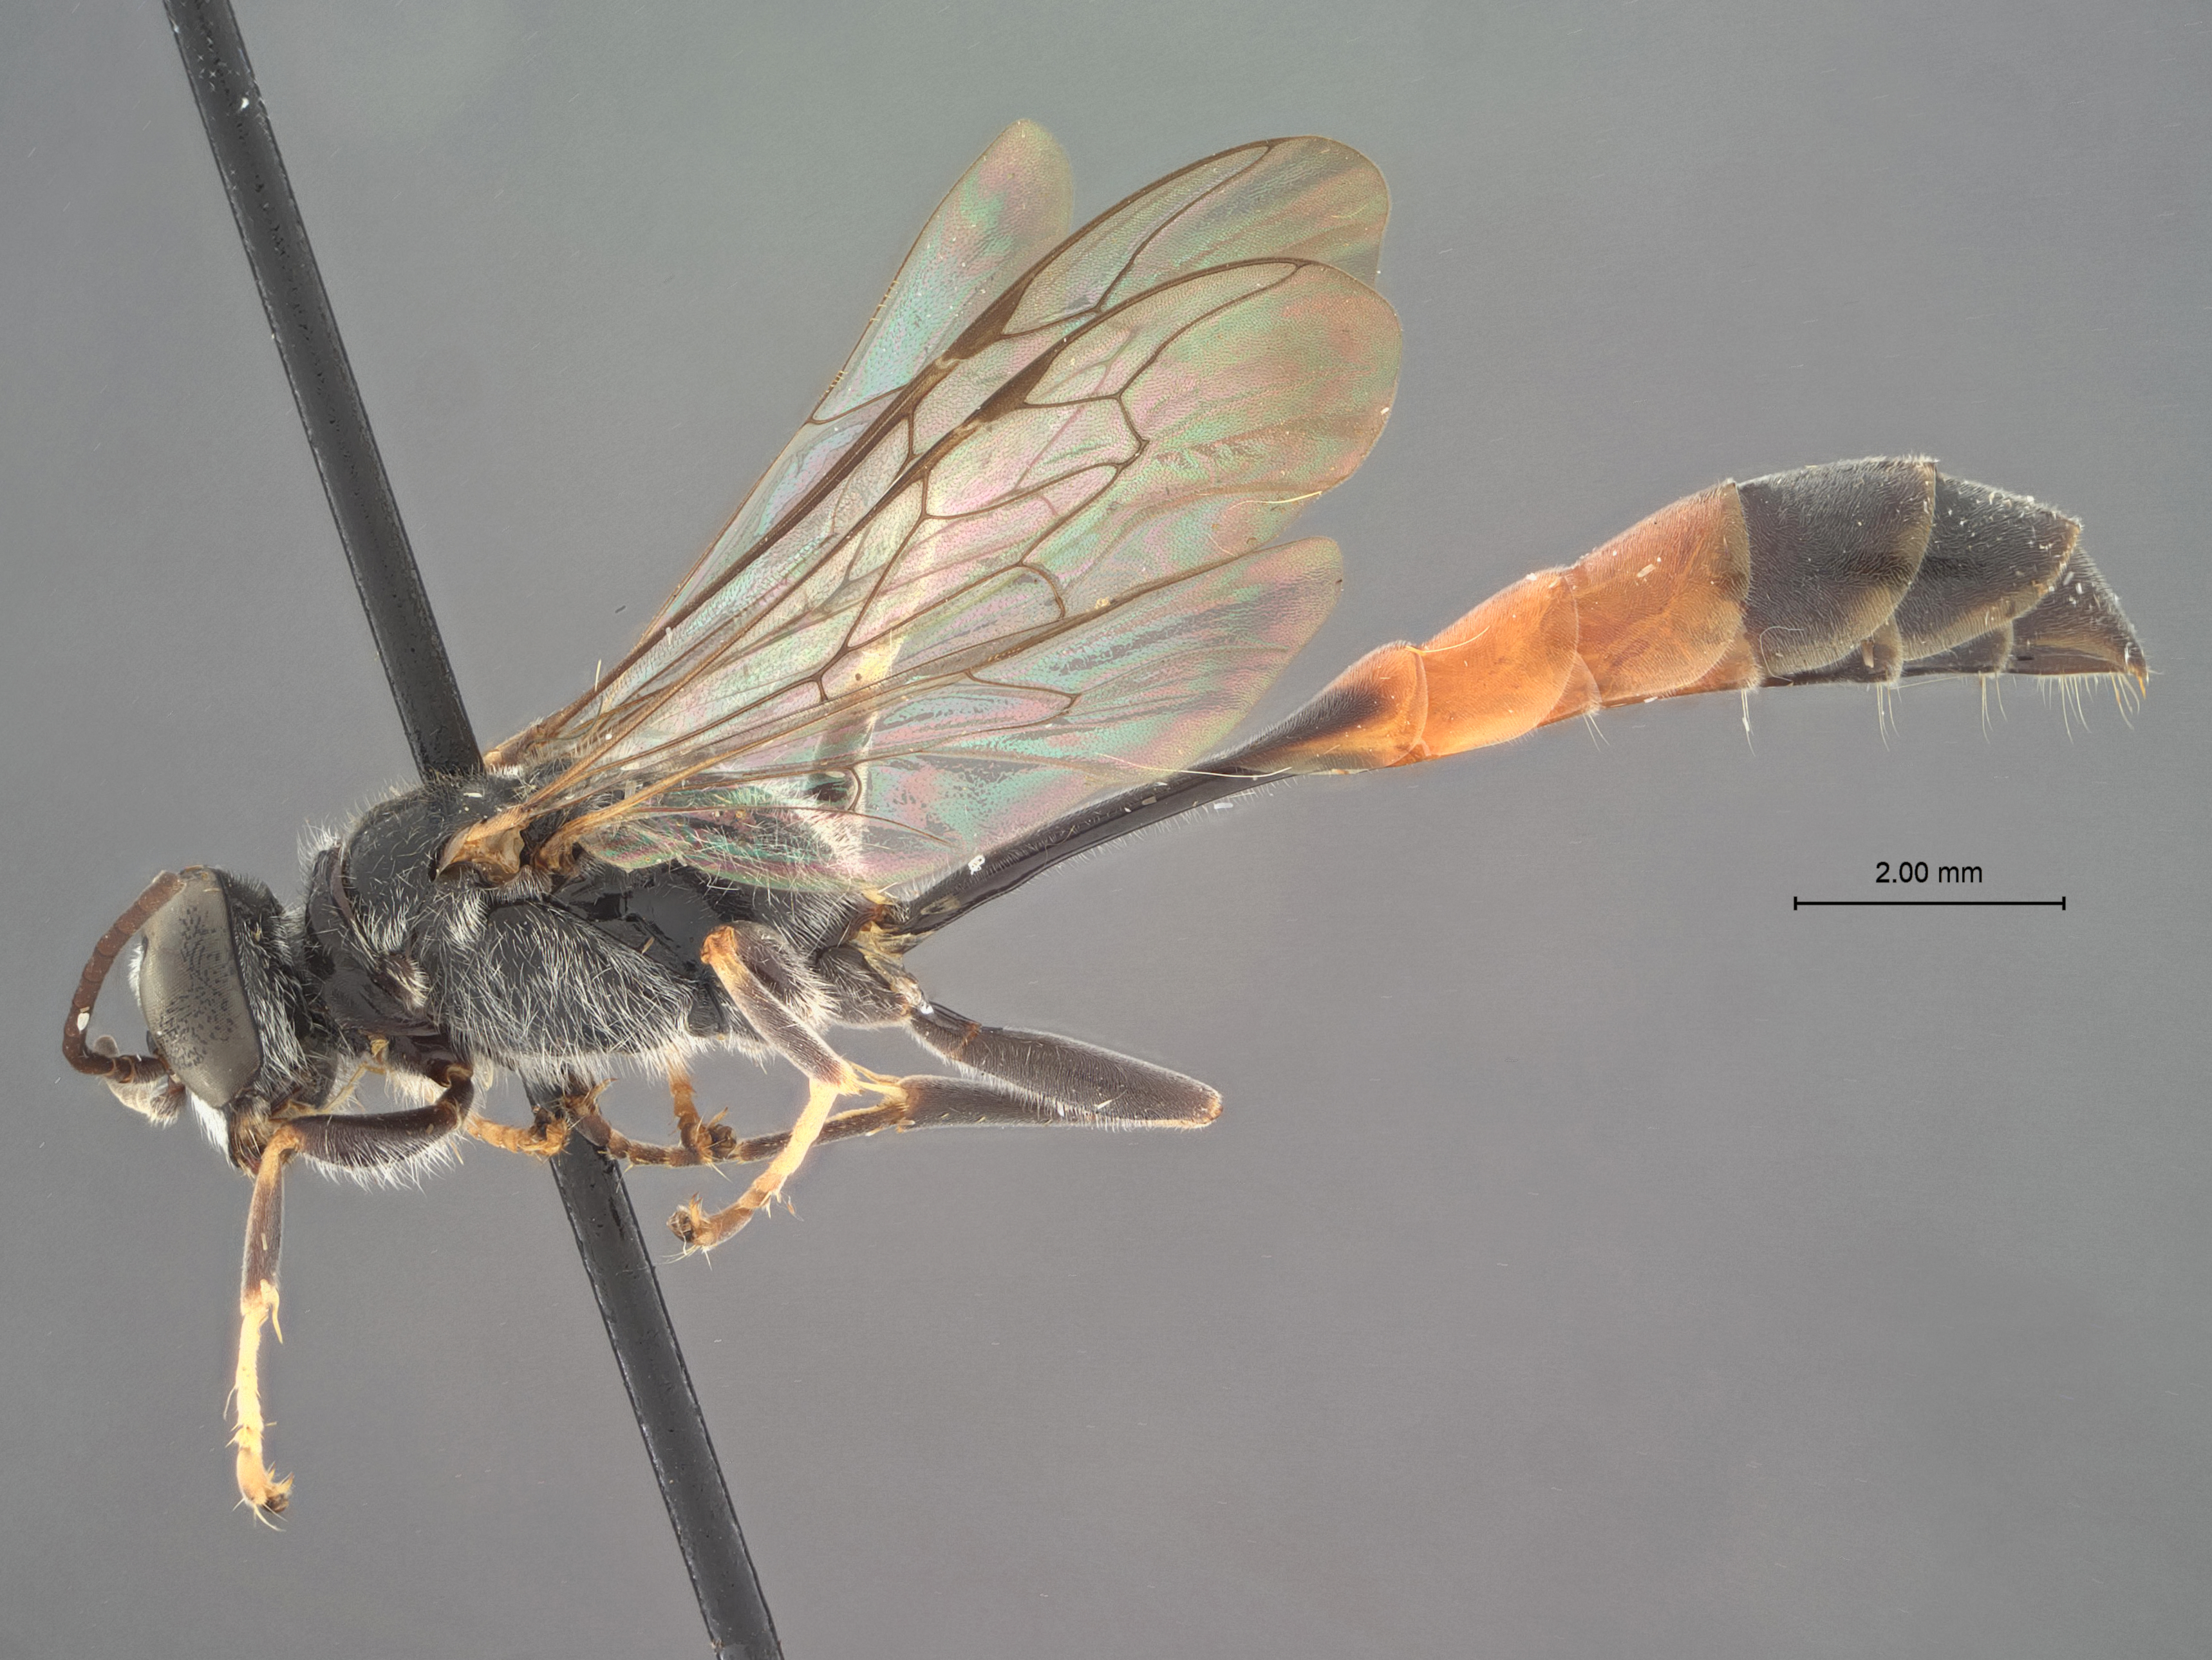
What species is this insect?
Trypoxylon kunzui
